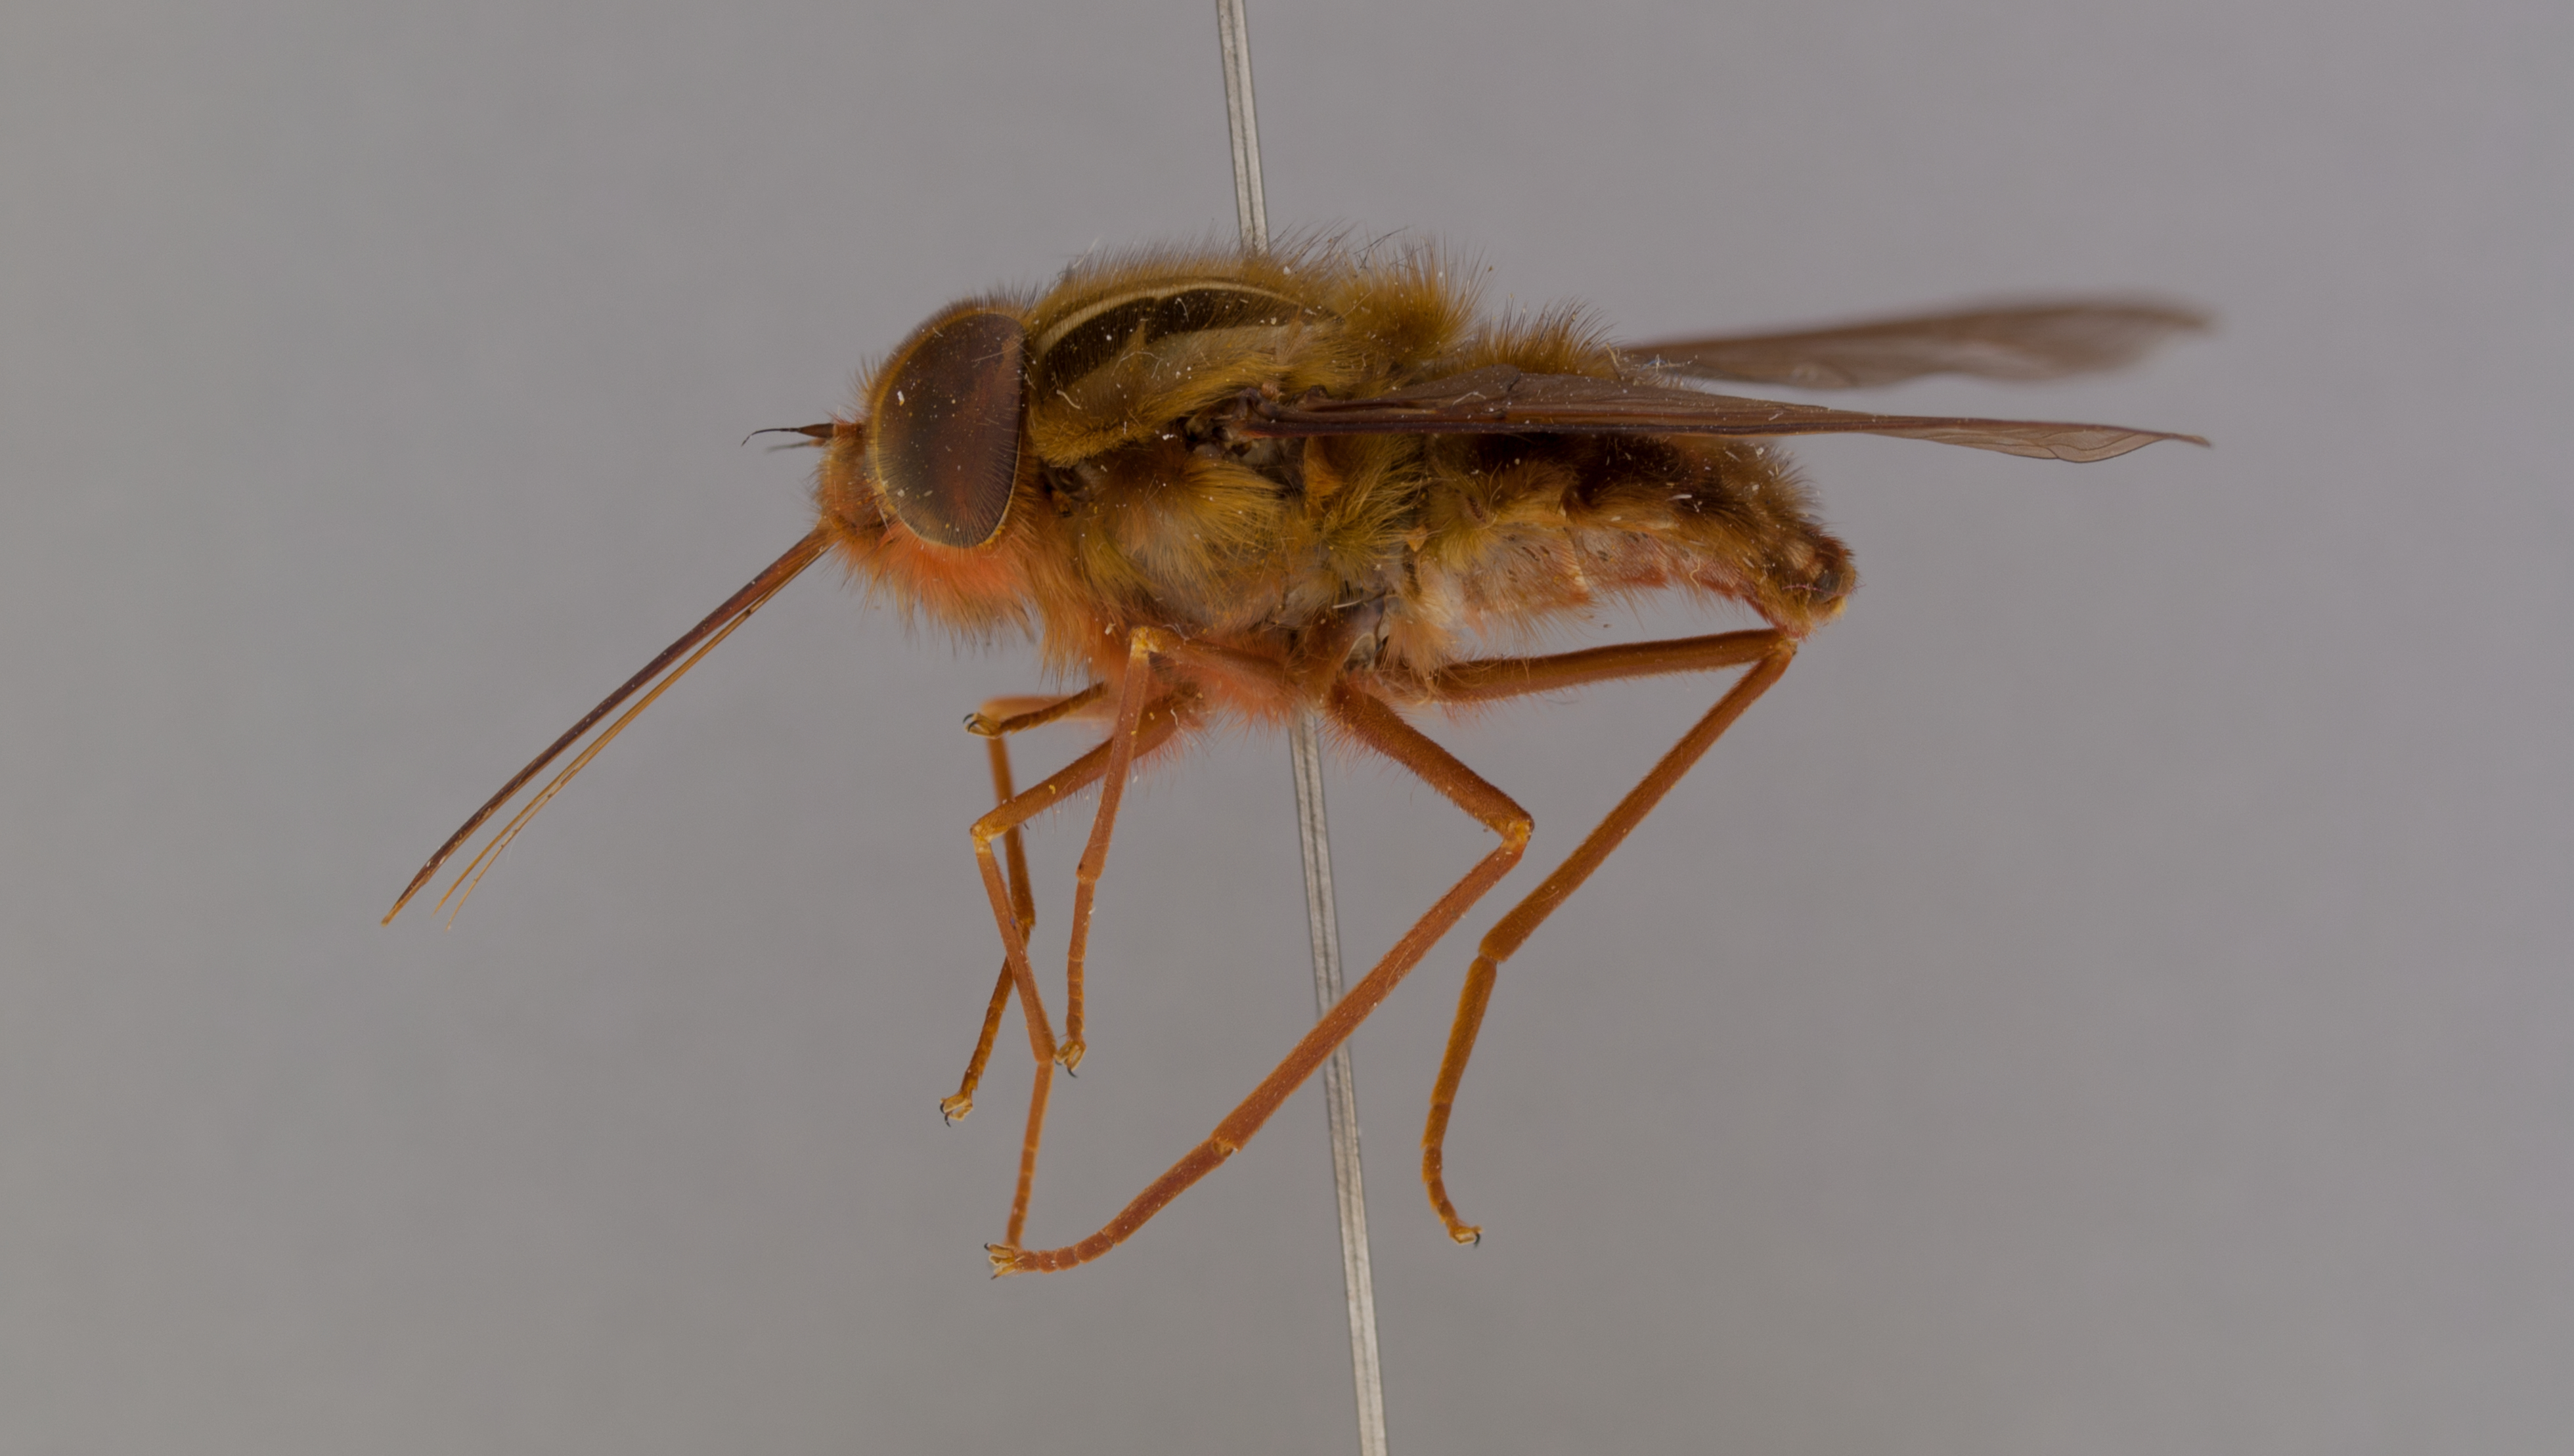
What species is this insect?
Trichophthalma barbarossa
